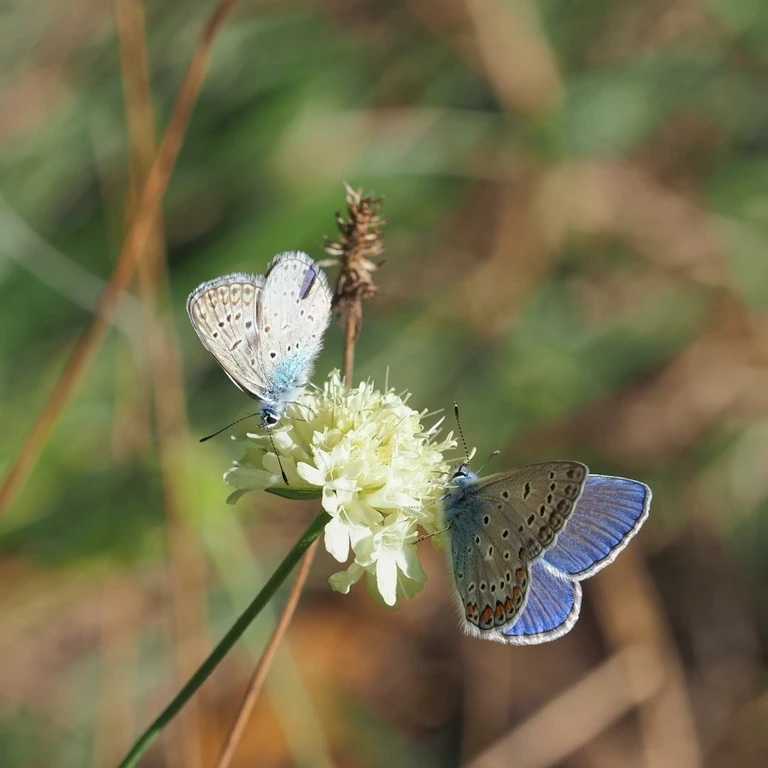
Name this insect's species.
Lysandra bellargus
